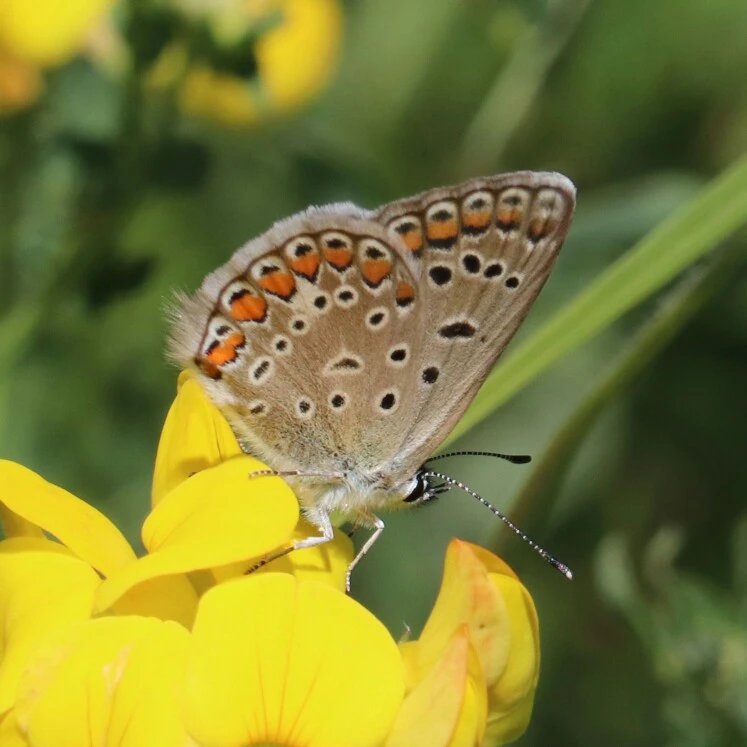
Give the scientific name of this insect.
Polyommatus icarus
